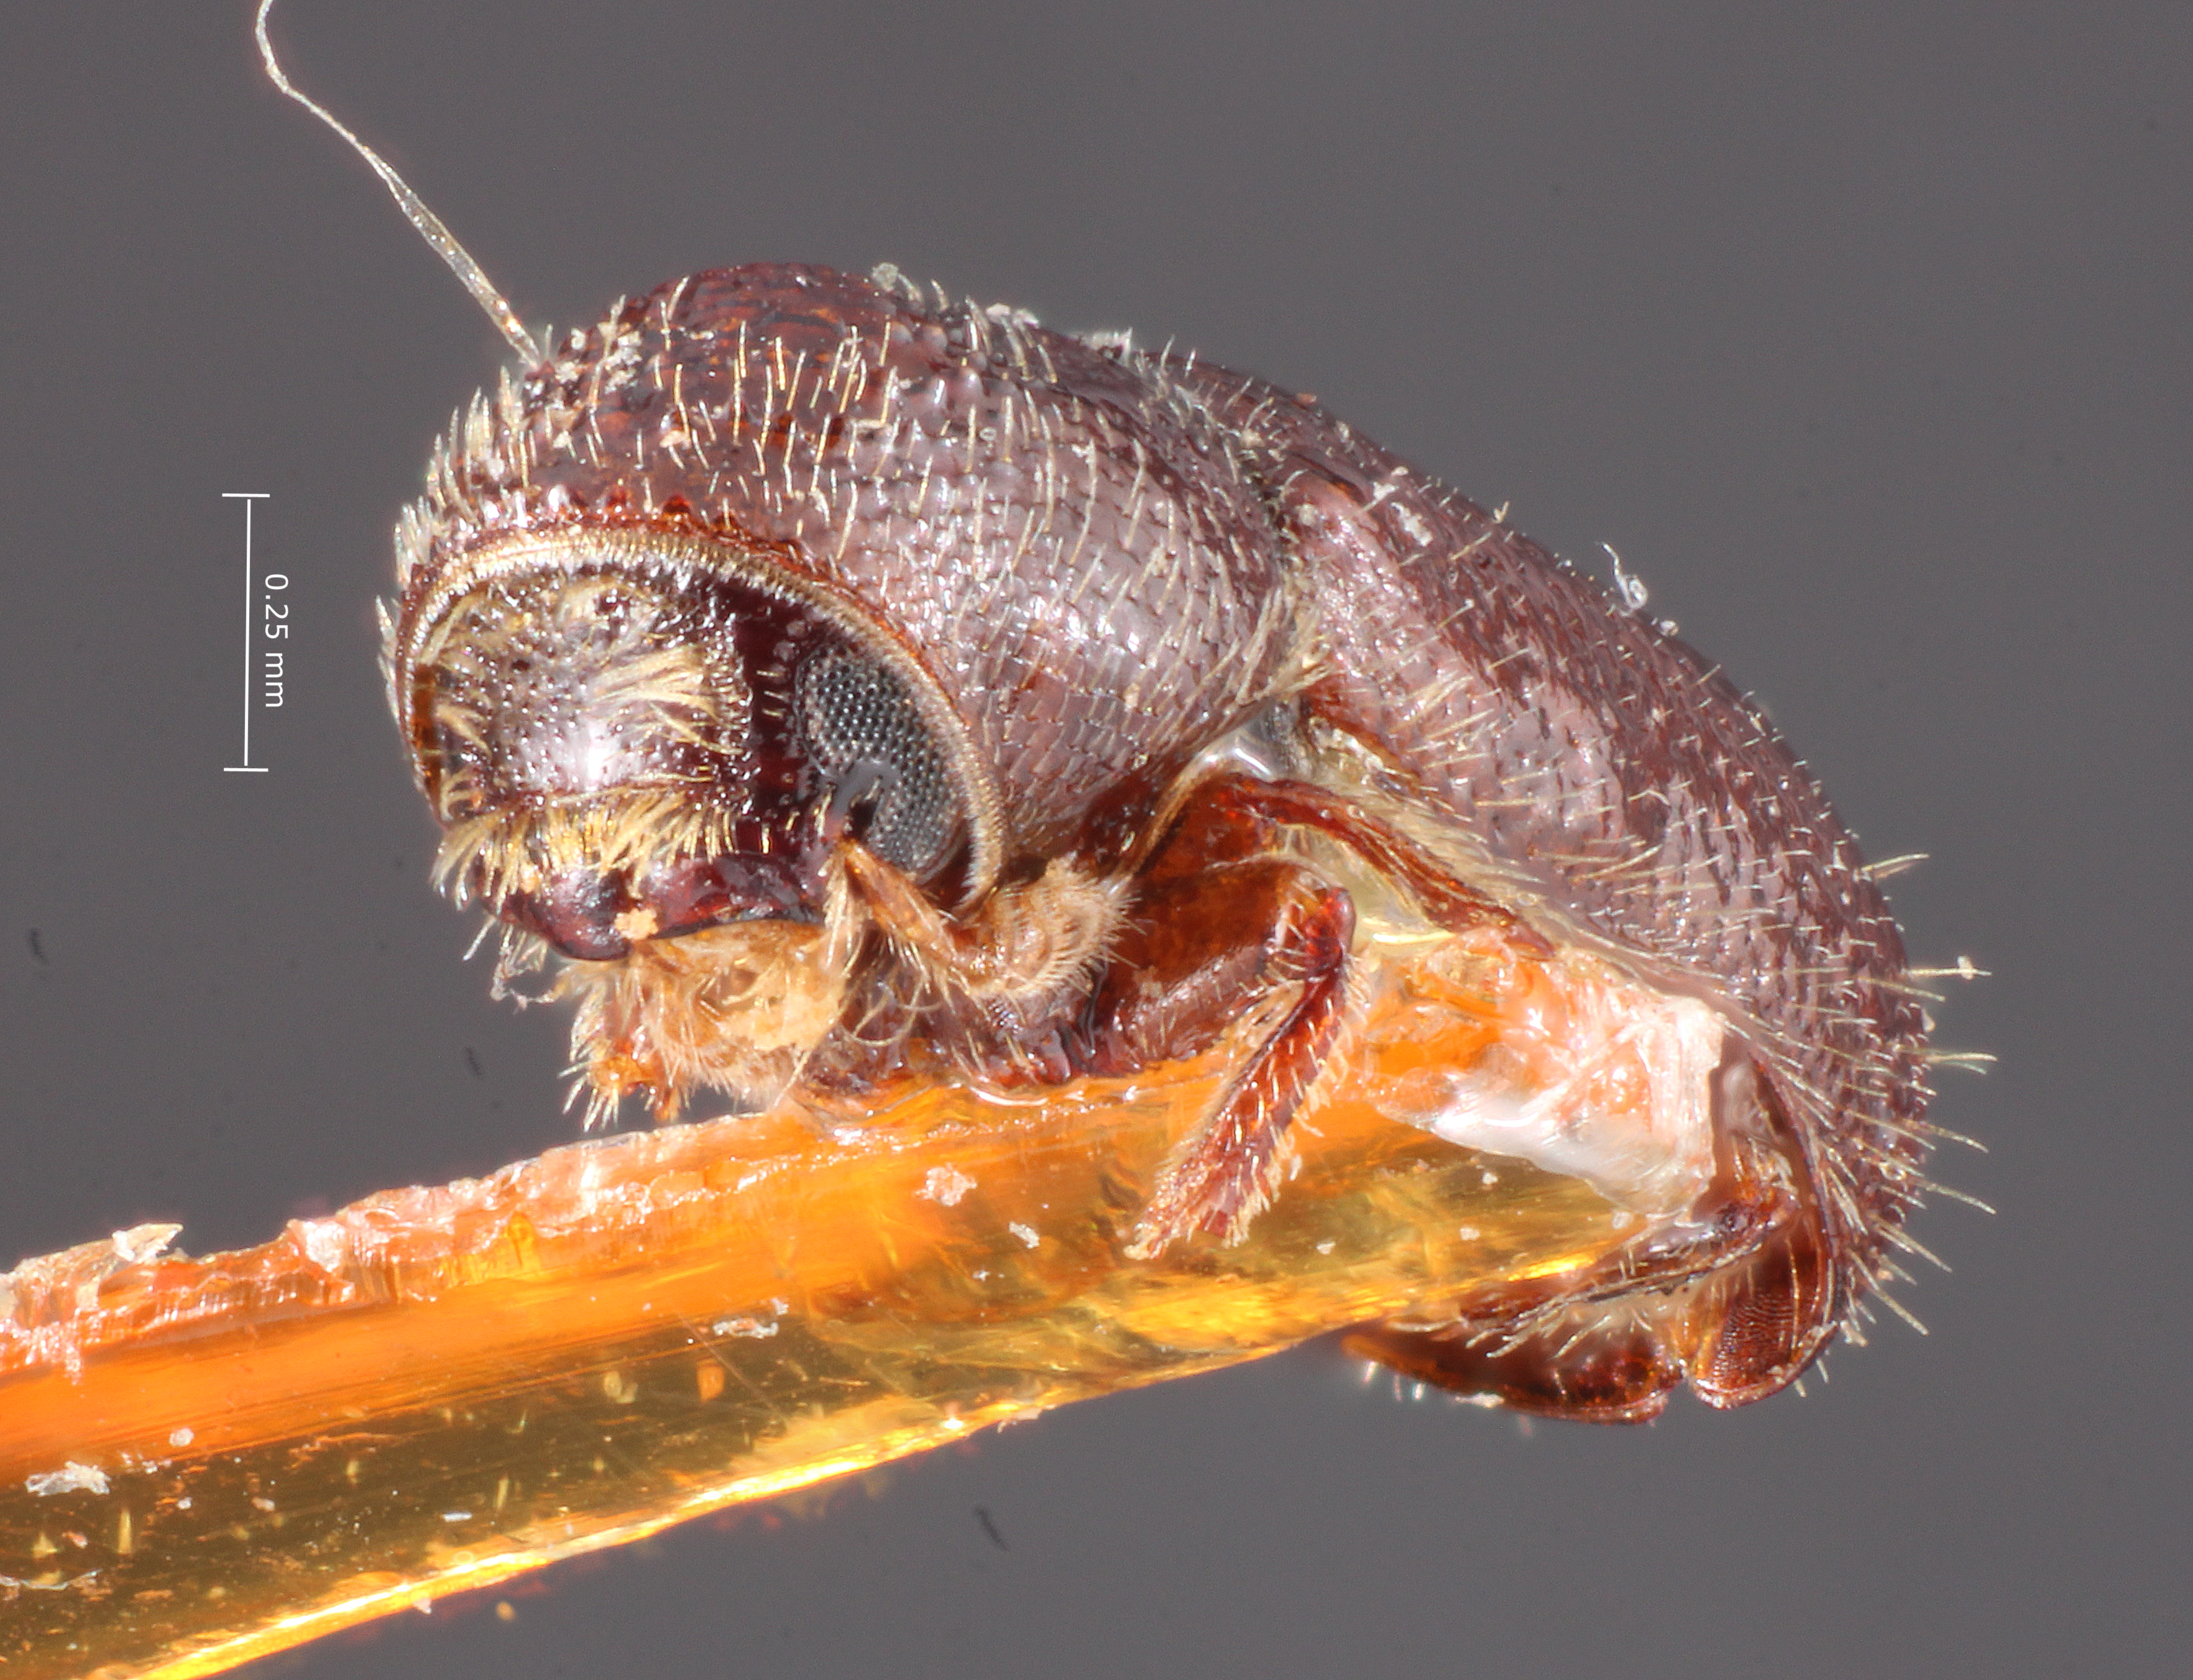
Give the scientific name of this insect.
Pityophthorus dentifrons
